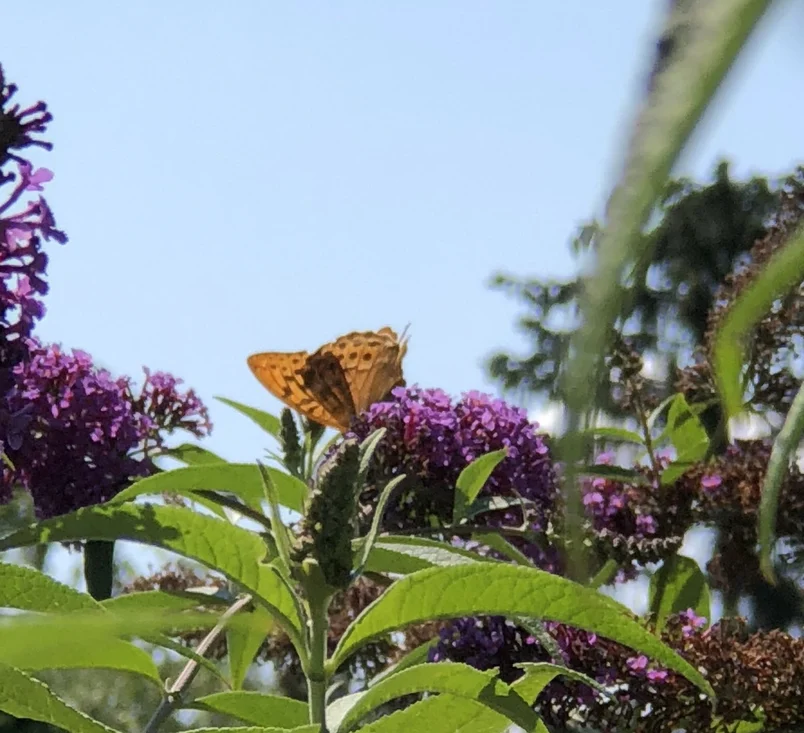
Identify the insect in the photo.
Argynnis paphia
